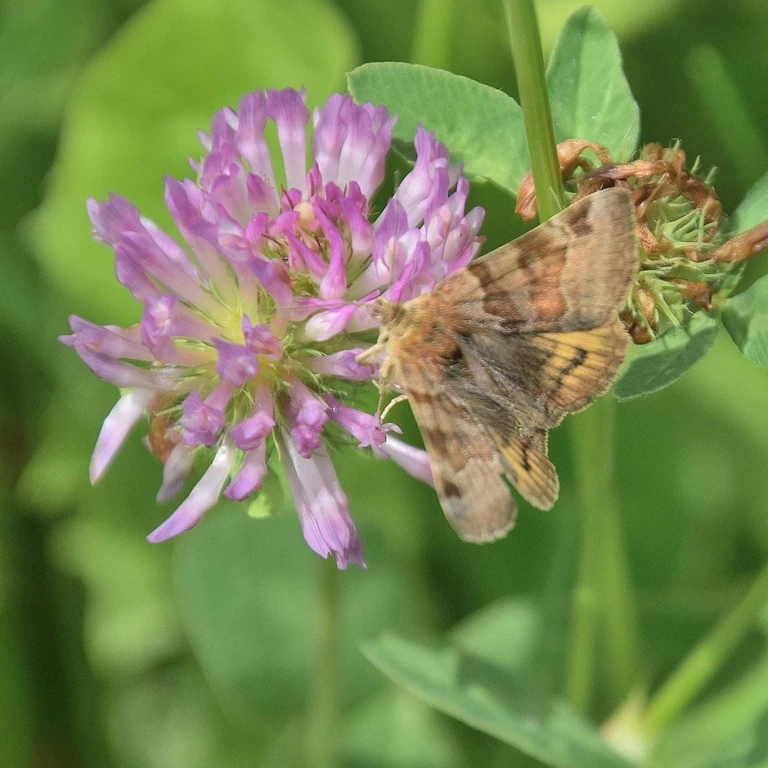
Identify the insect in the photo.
Euclidia glyphica
